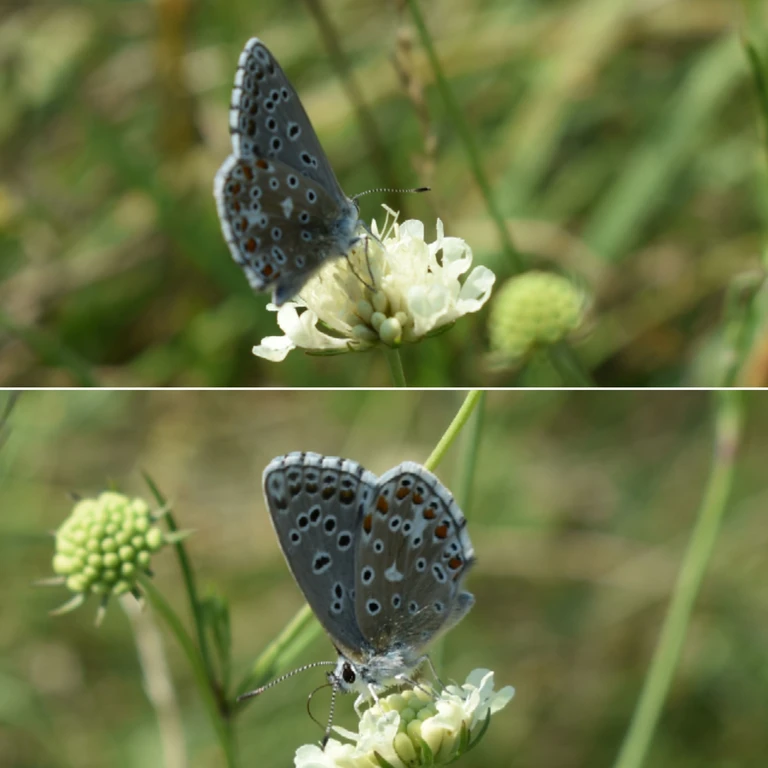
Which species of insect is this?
Lysandra coridon
